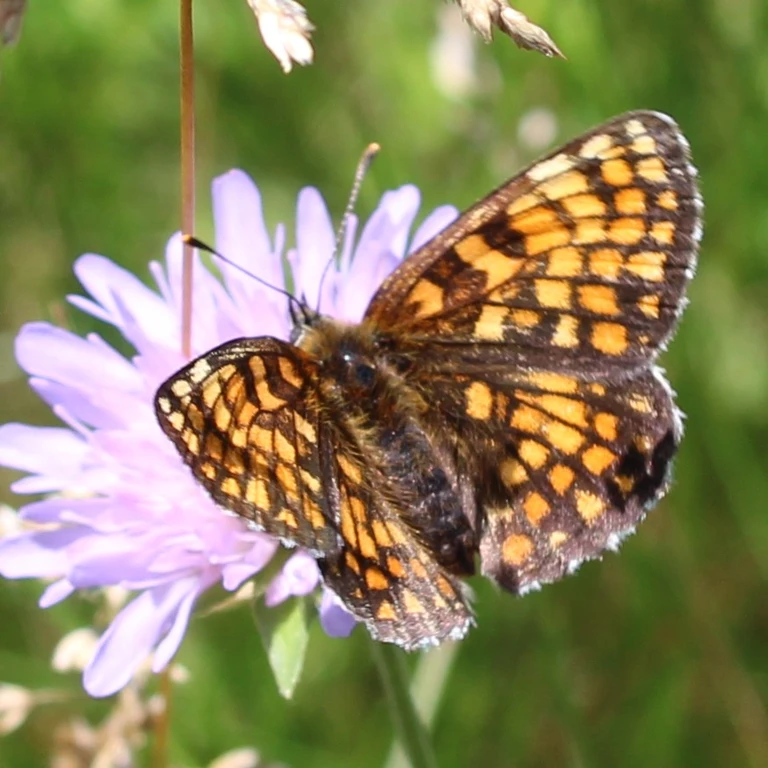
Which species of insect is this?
Melitaea athalia
